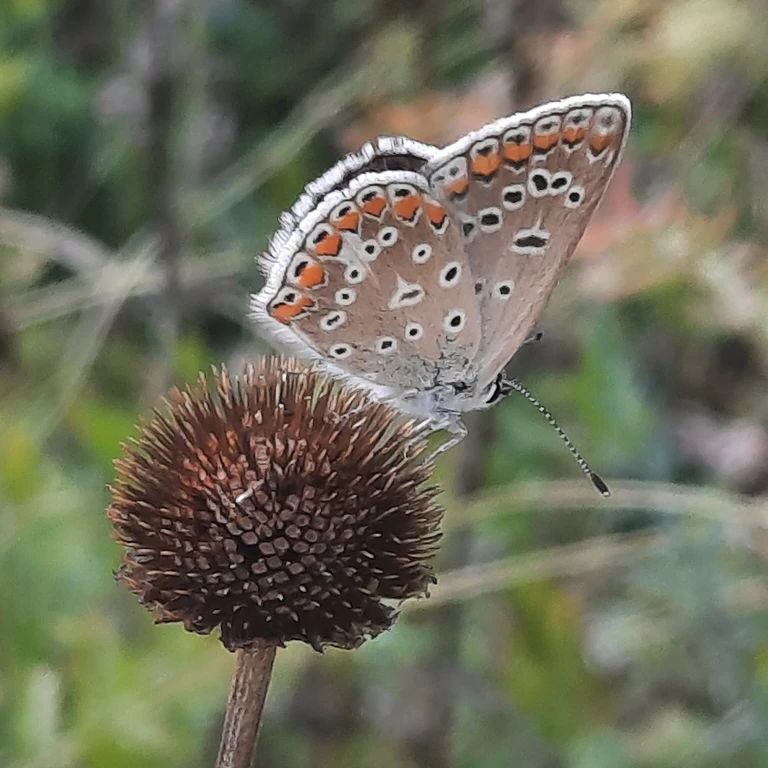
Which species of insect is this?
Polyommatus icarus
